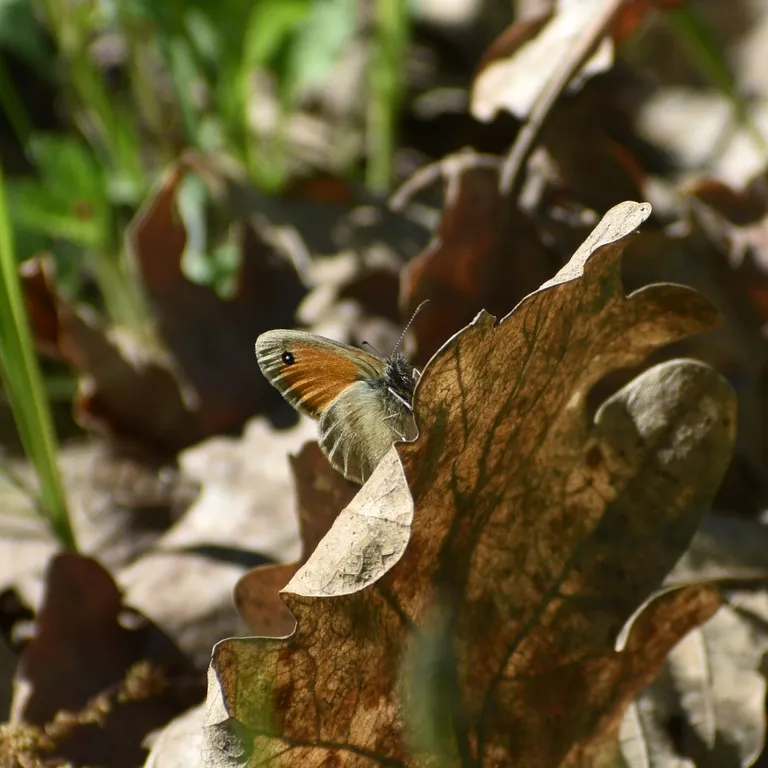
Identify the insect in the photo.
Coenonympha pamphilus
